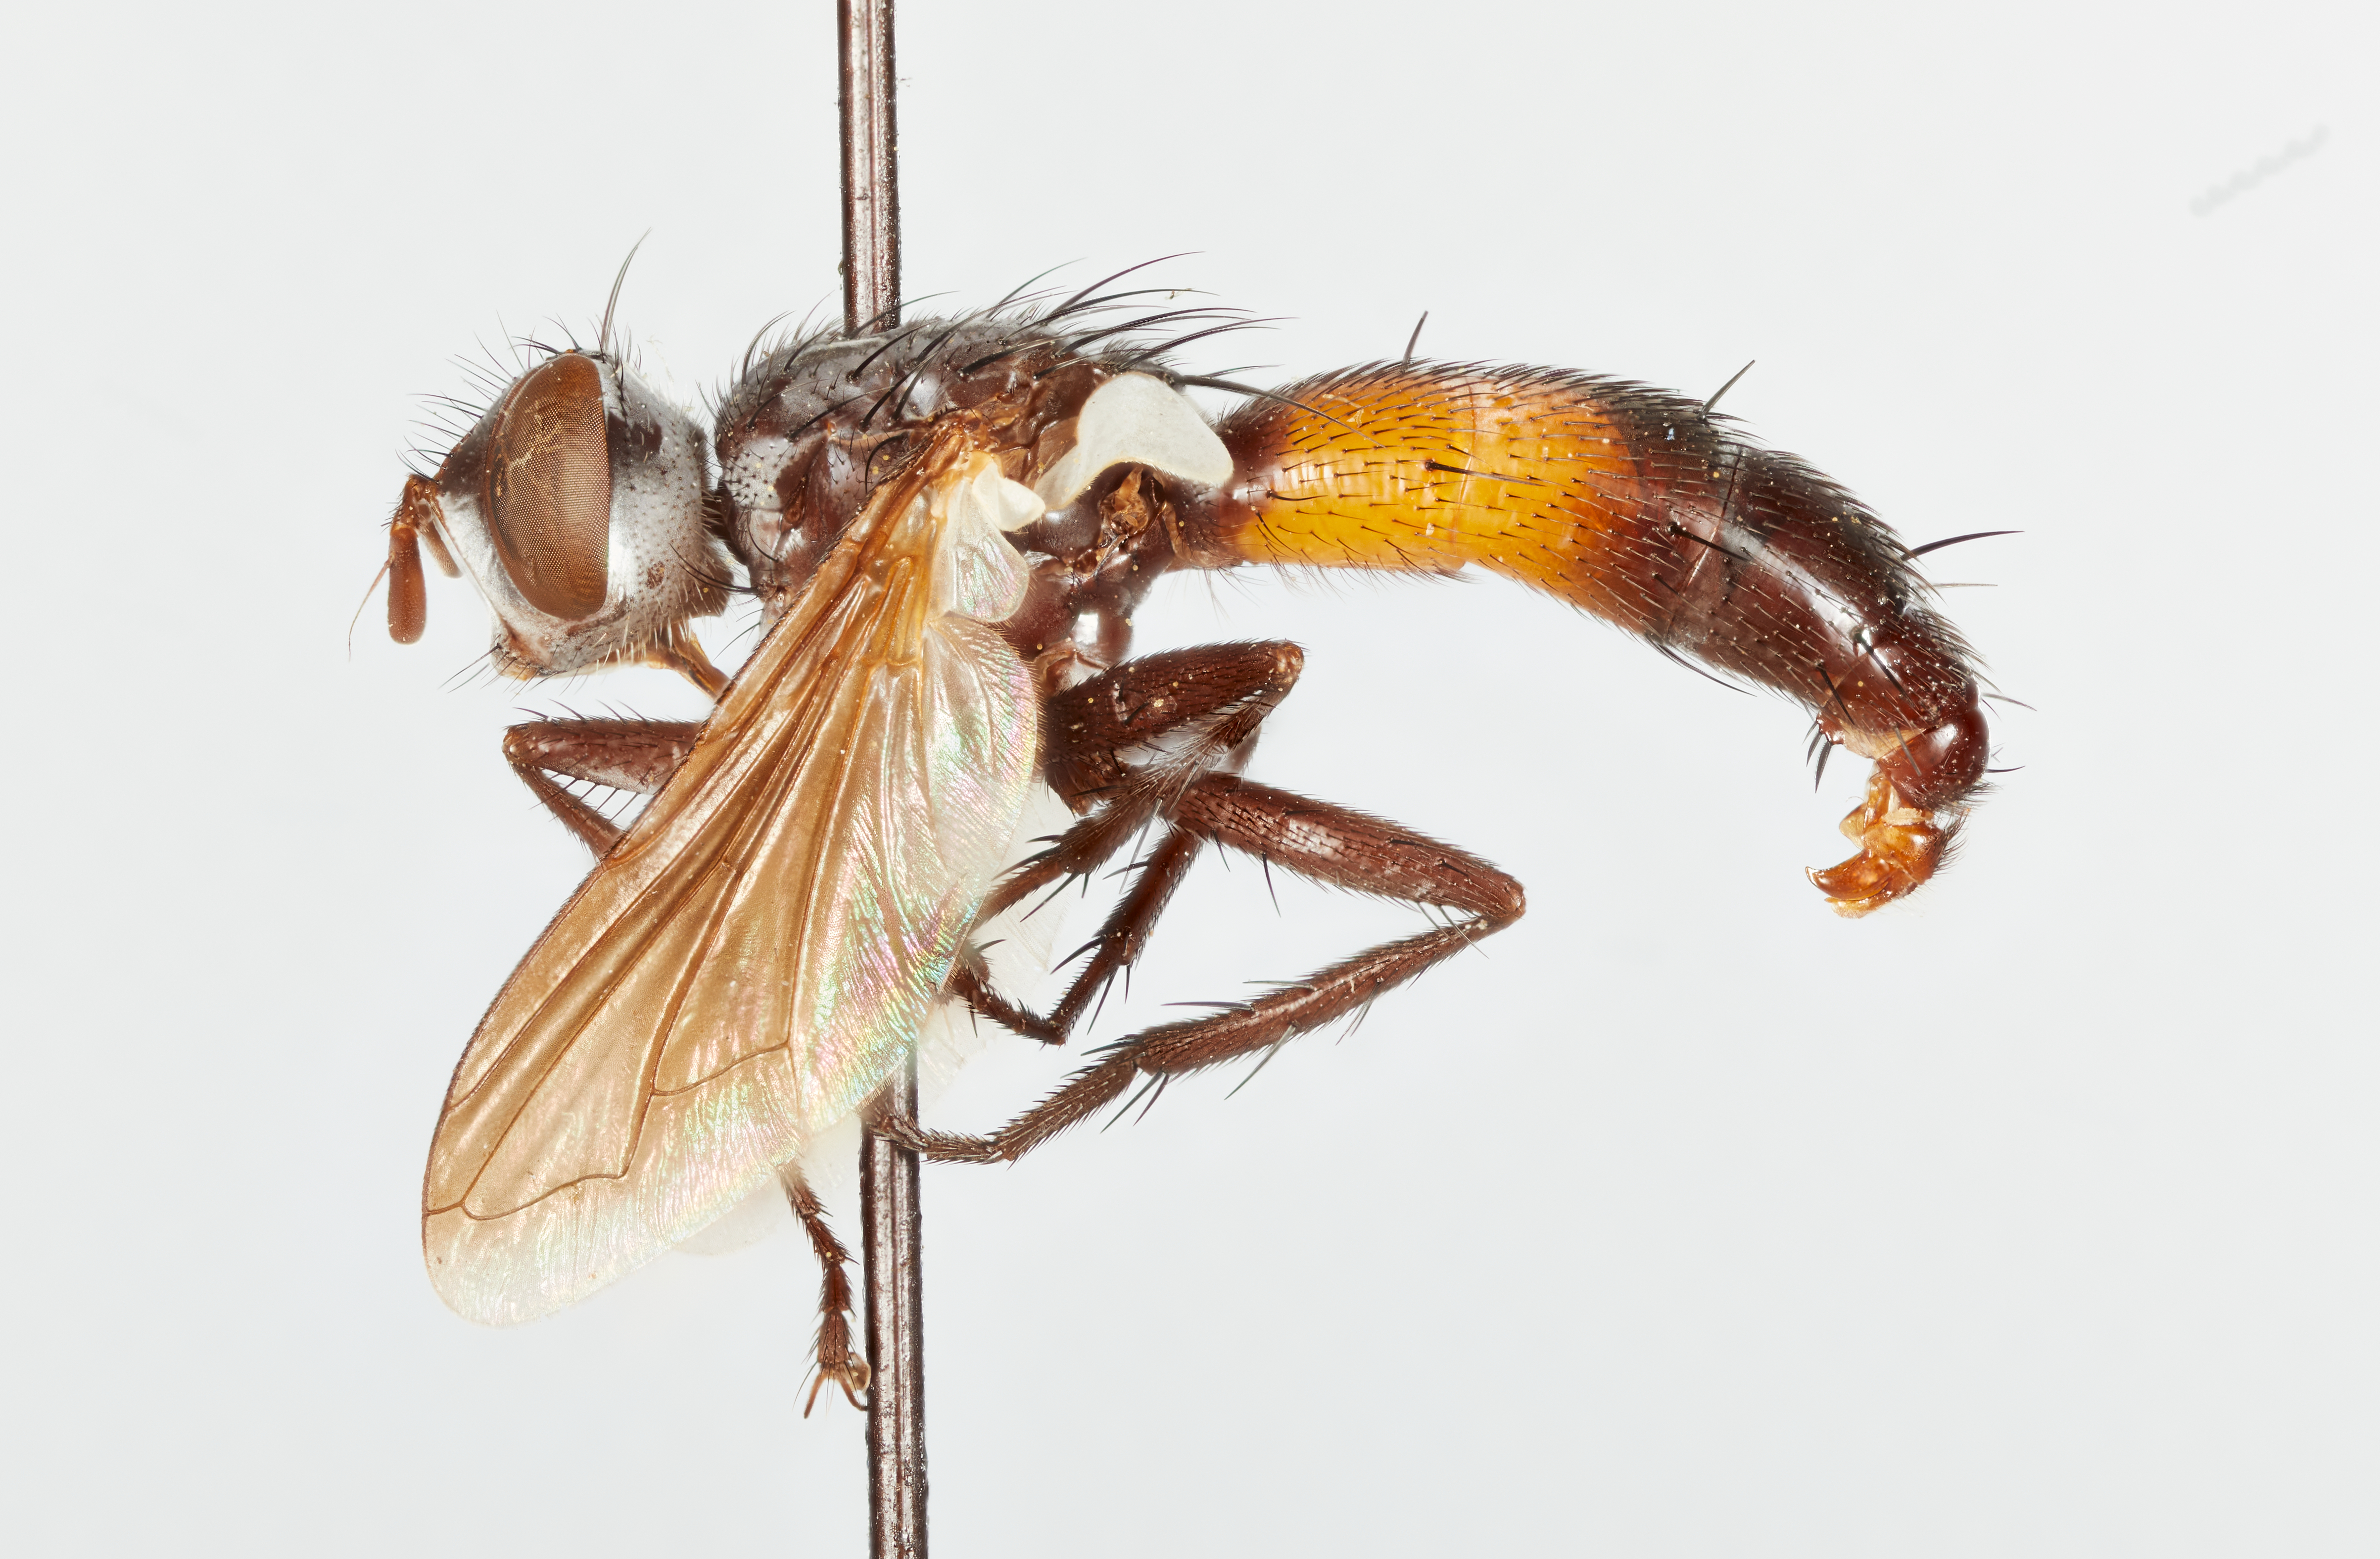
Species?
Cylindromyia vulgaris
